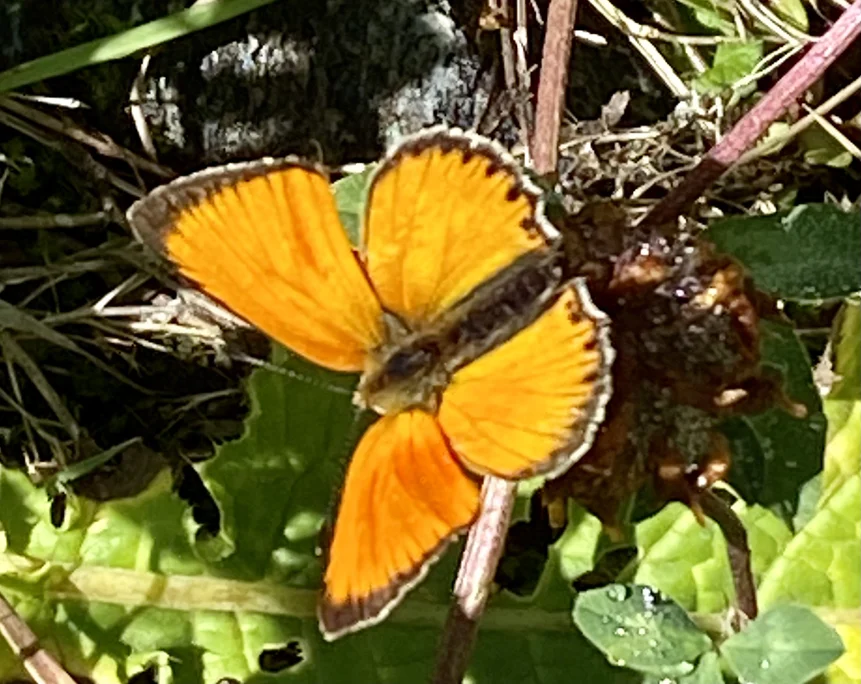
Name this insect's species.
Lycaena virgaureae
